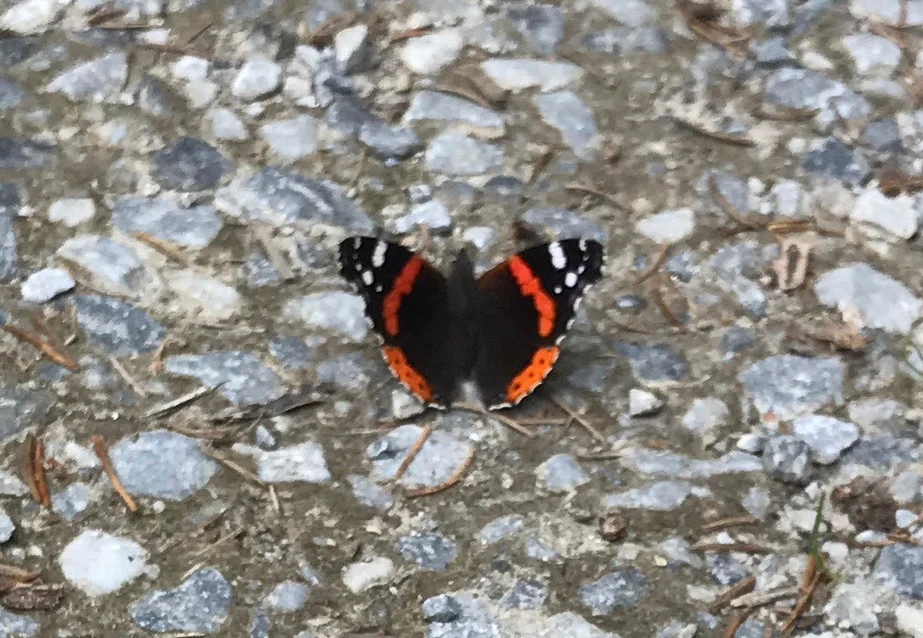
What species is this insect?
Vanessa atalanta
